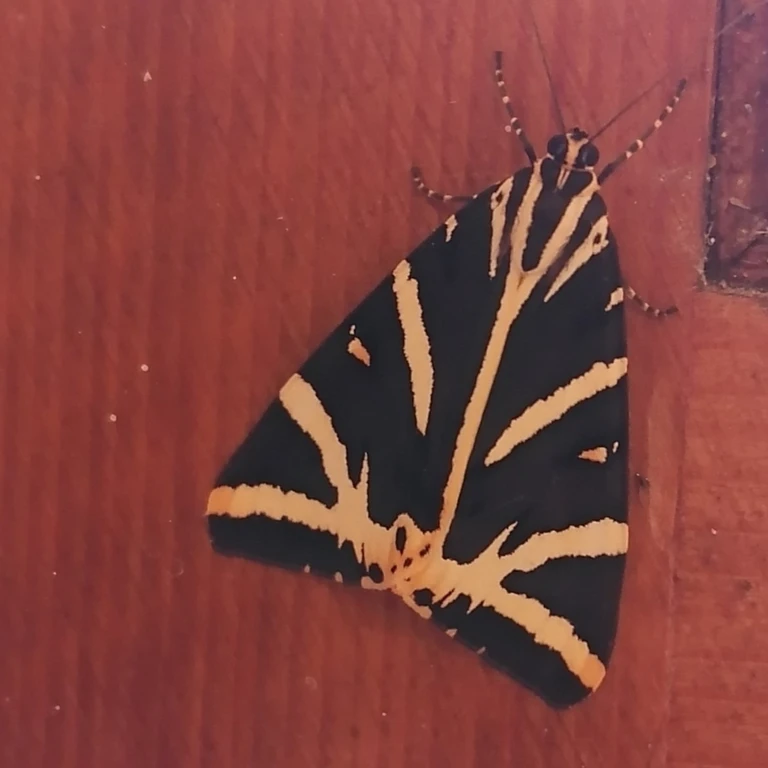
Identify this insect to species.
Euplagia quadripunctaria
